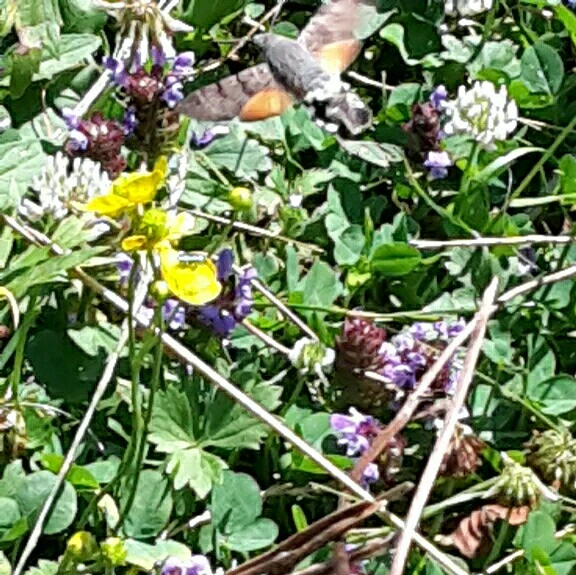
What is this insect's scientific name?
Macroglossum stellatarum
